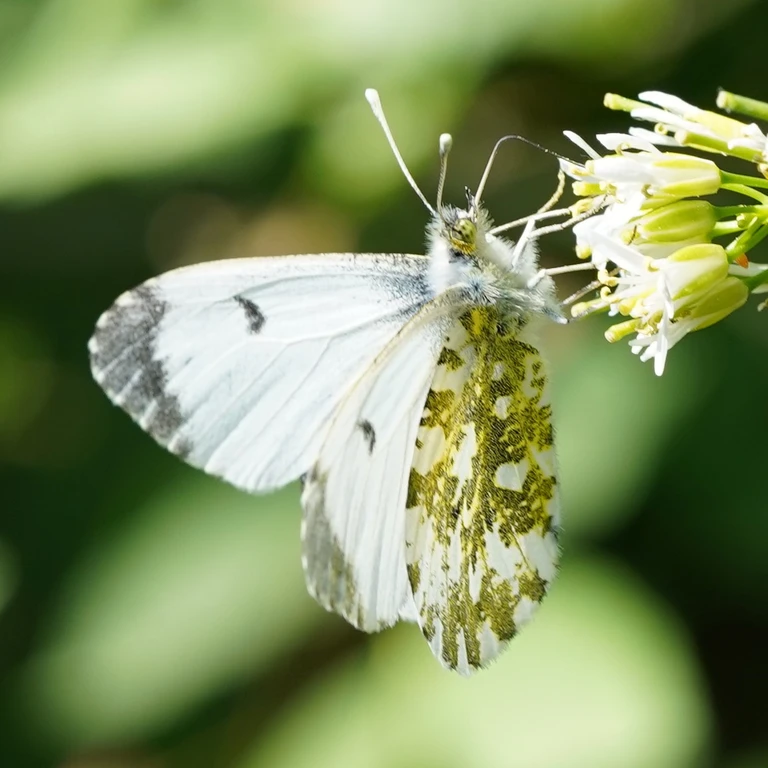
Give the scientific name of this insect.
Anthocharis cardamines
